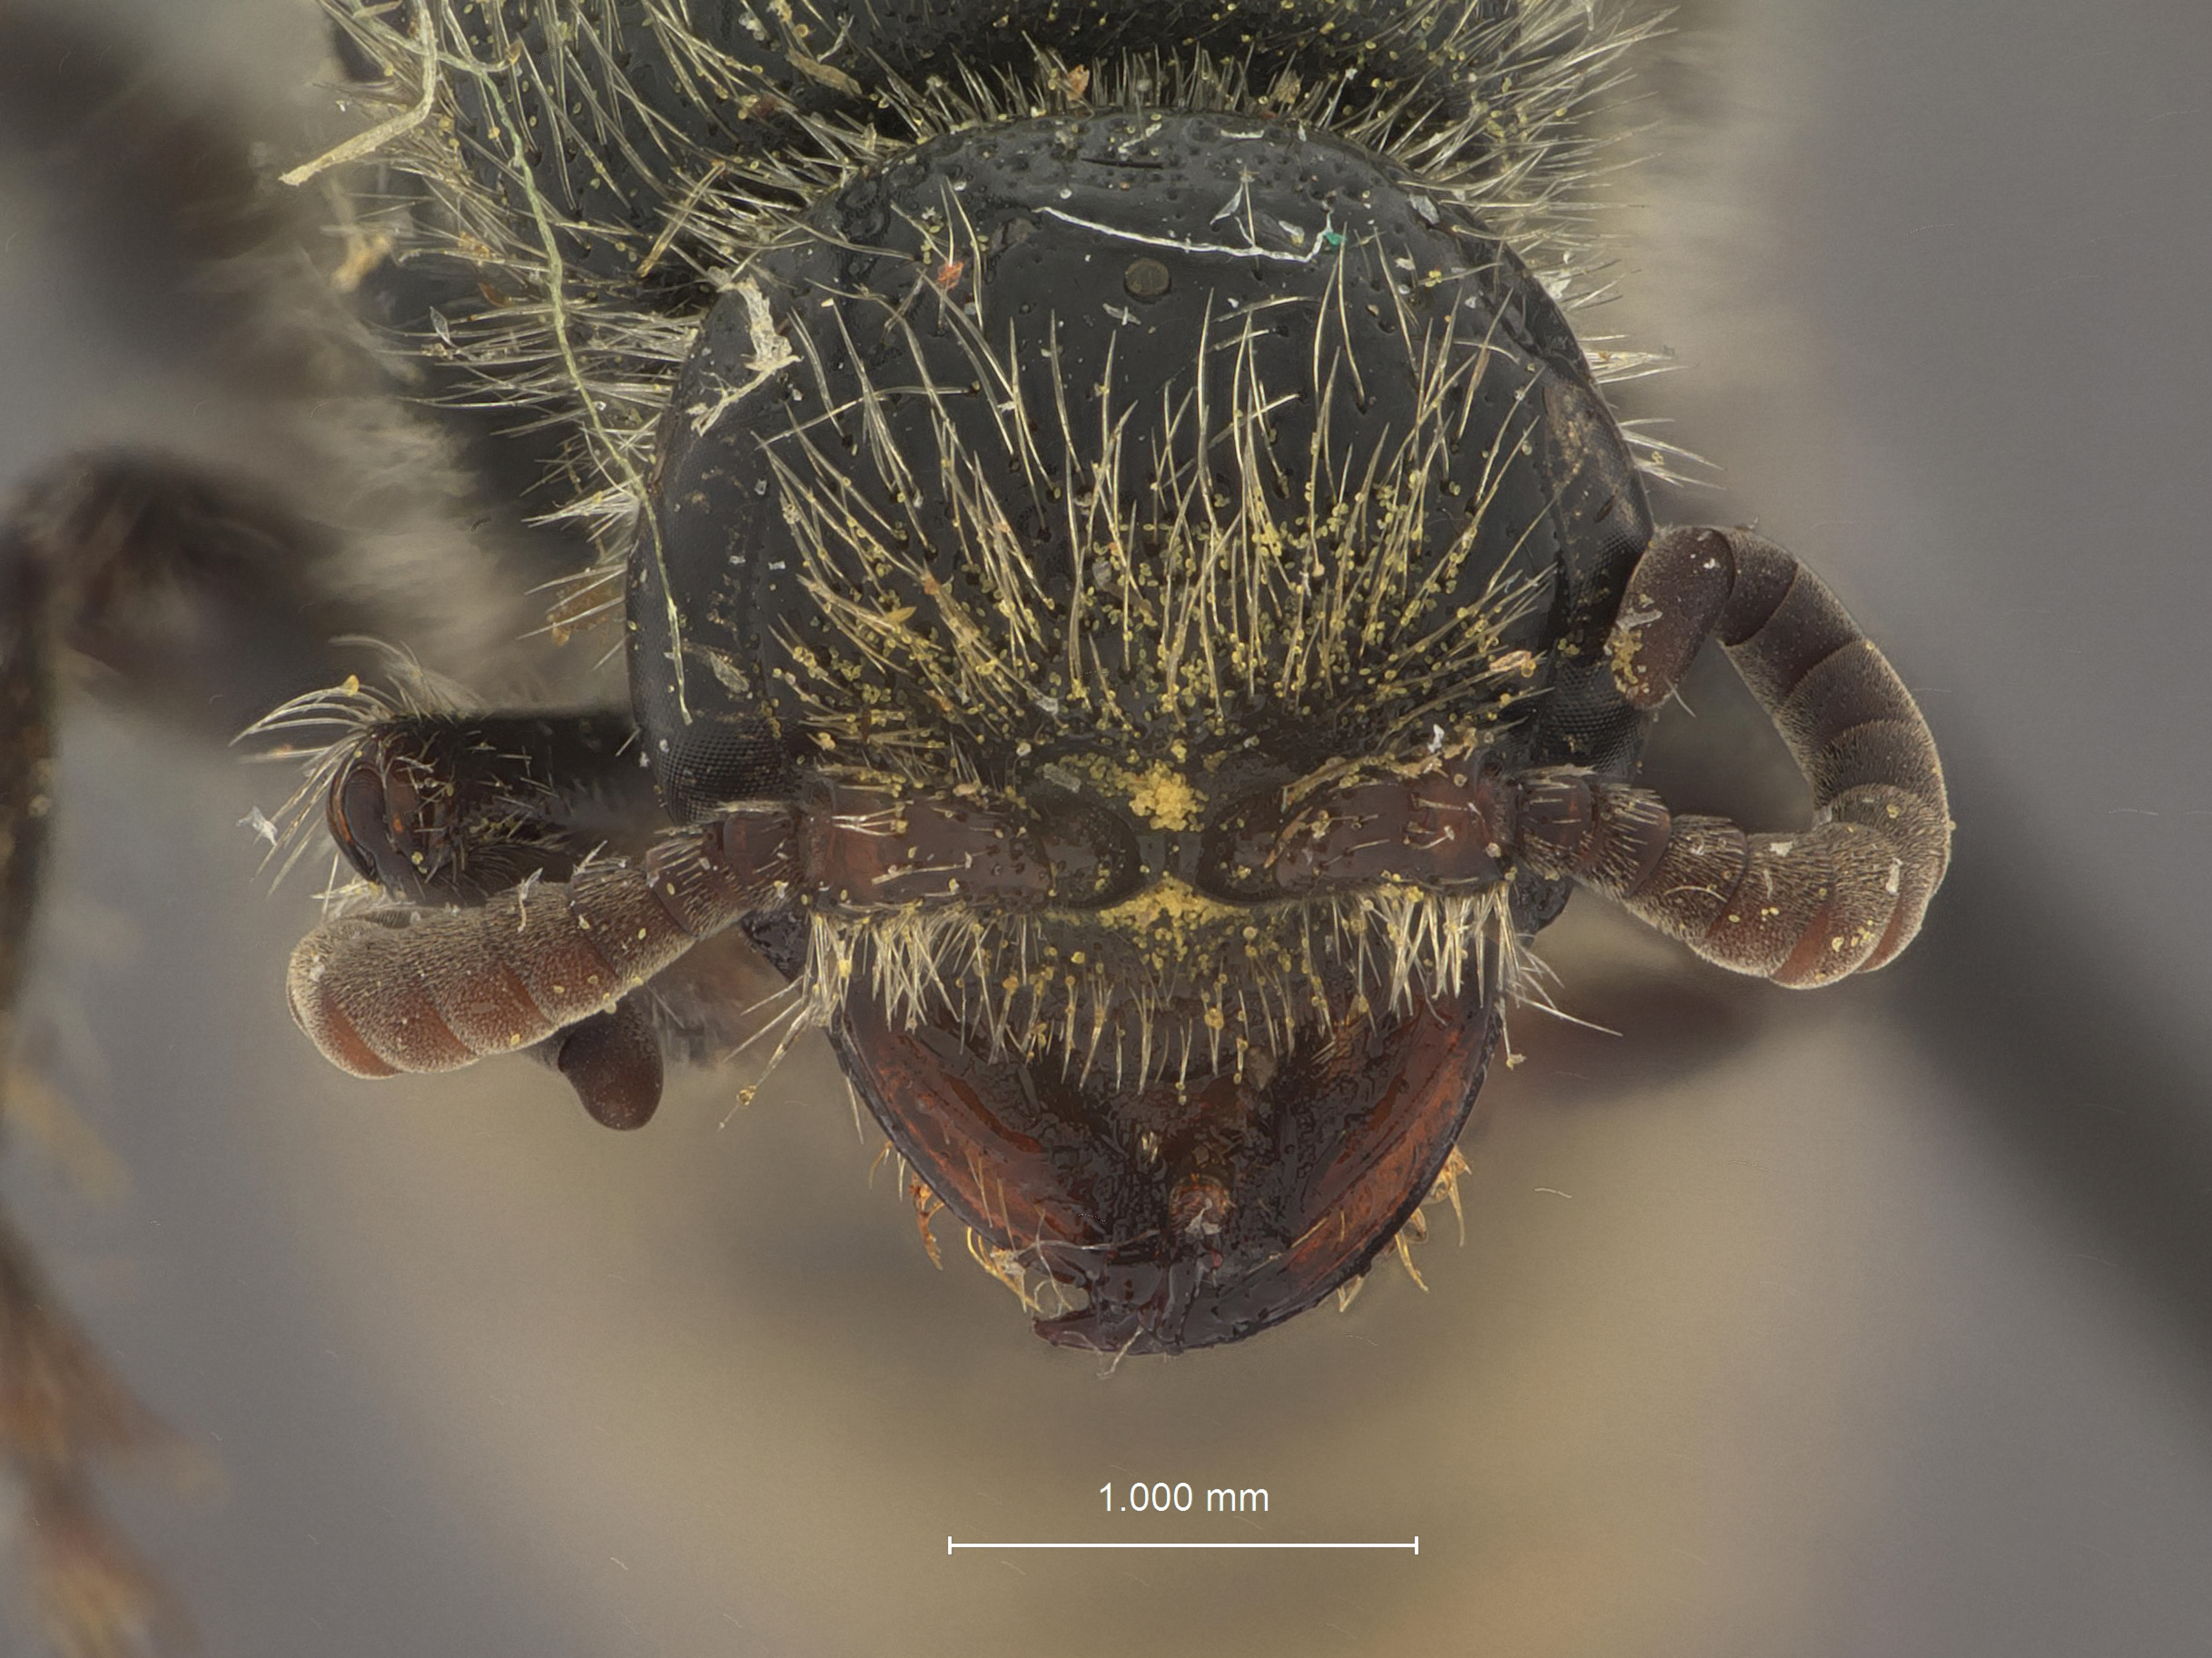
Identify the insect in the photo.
Partiphia dreisbachi
